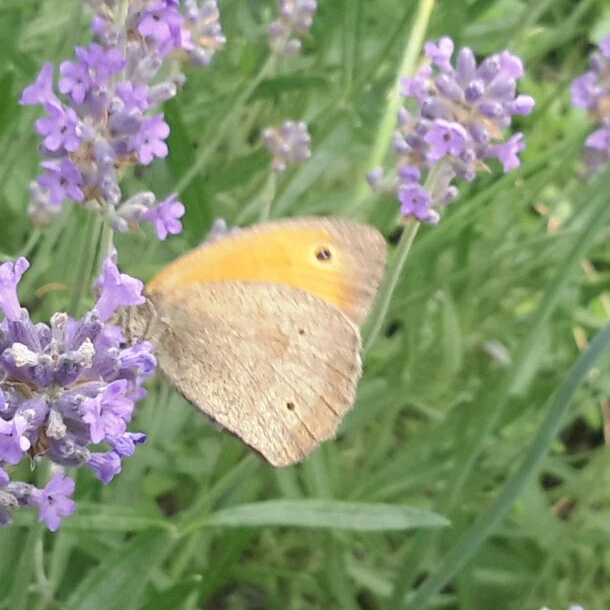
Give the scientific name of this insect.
Maniola jurtina
